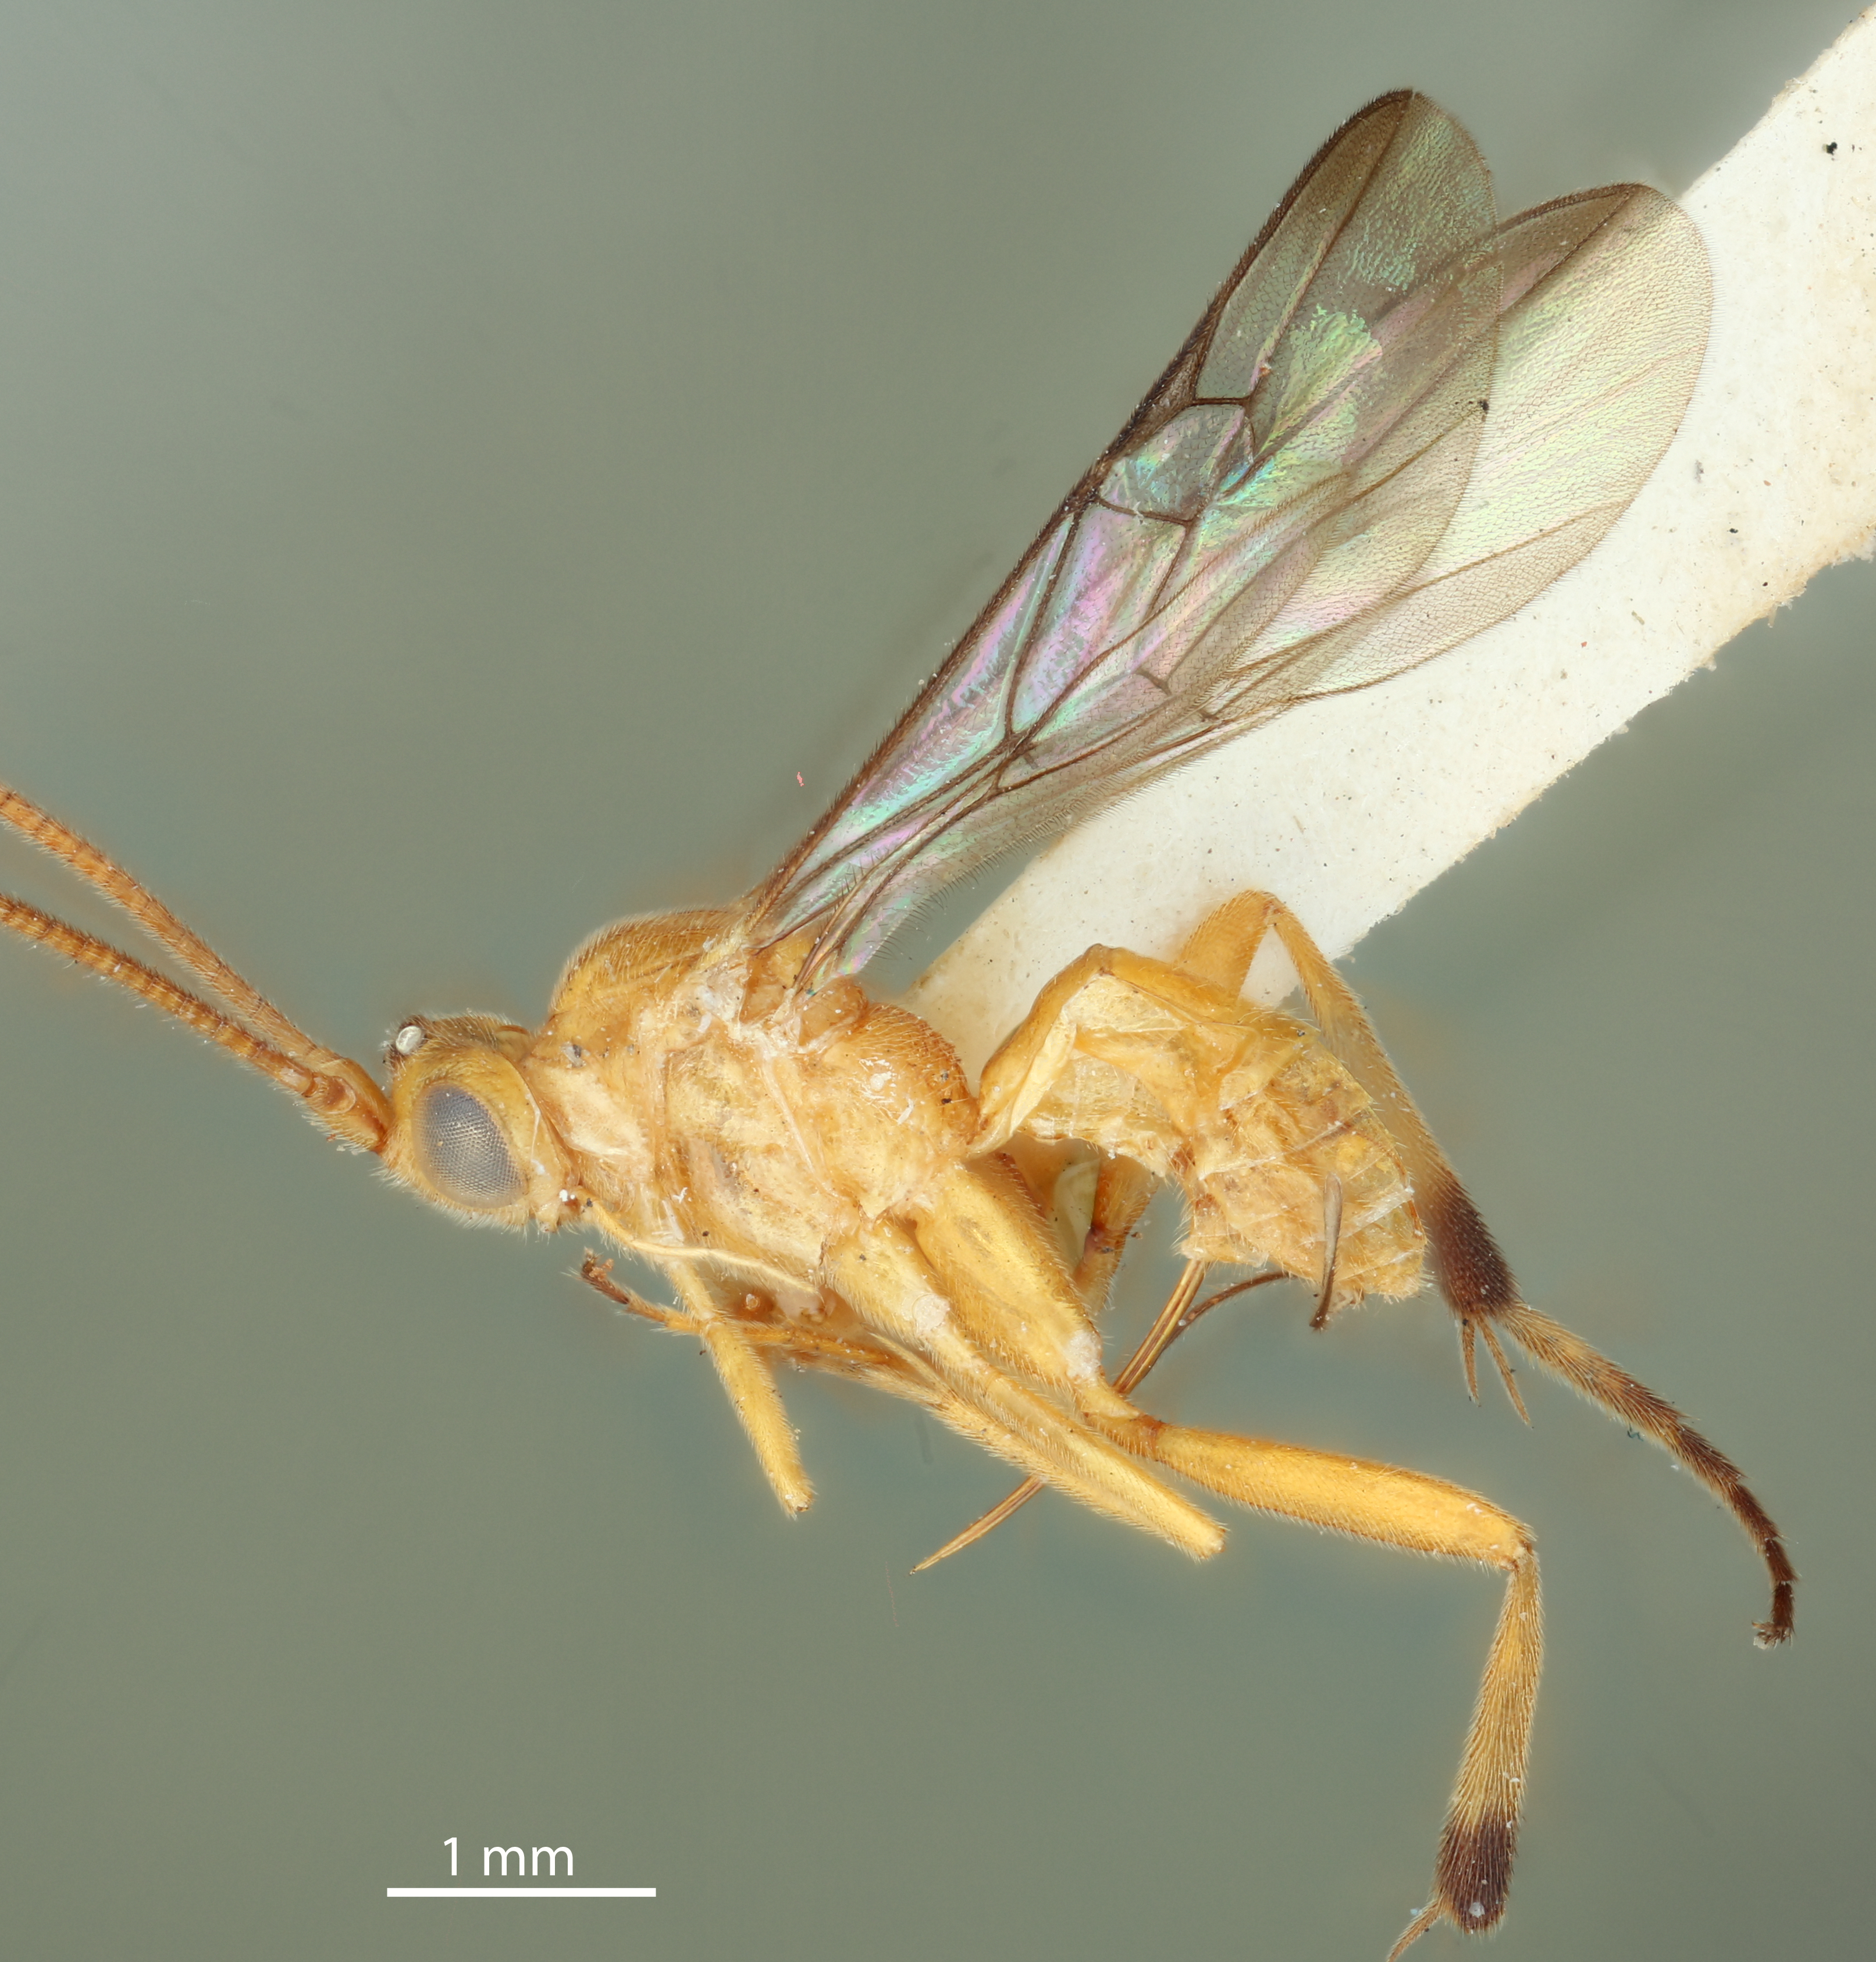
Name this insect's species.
Stantonia flava
